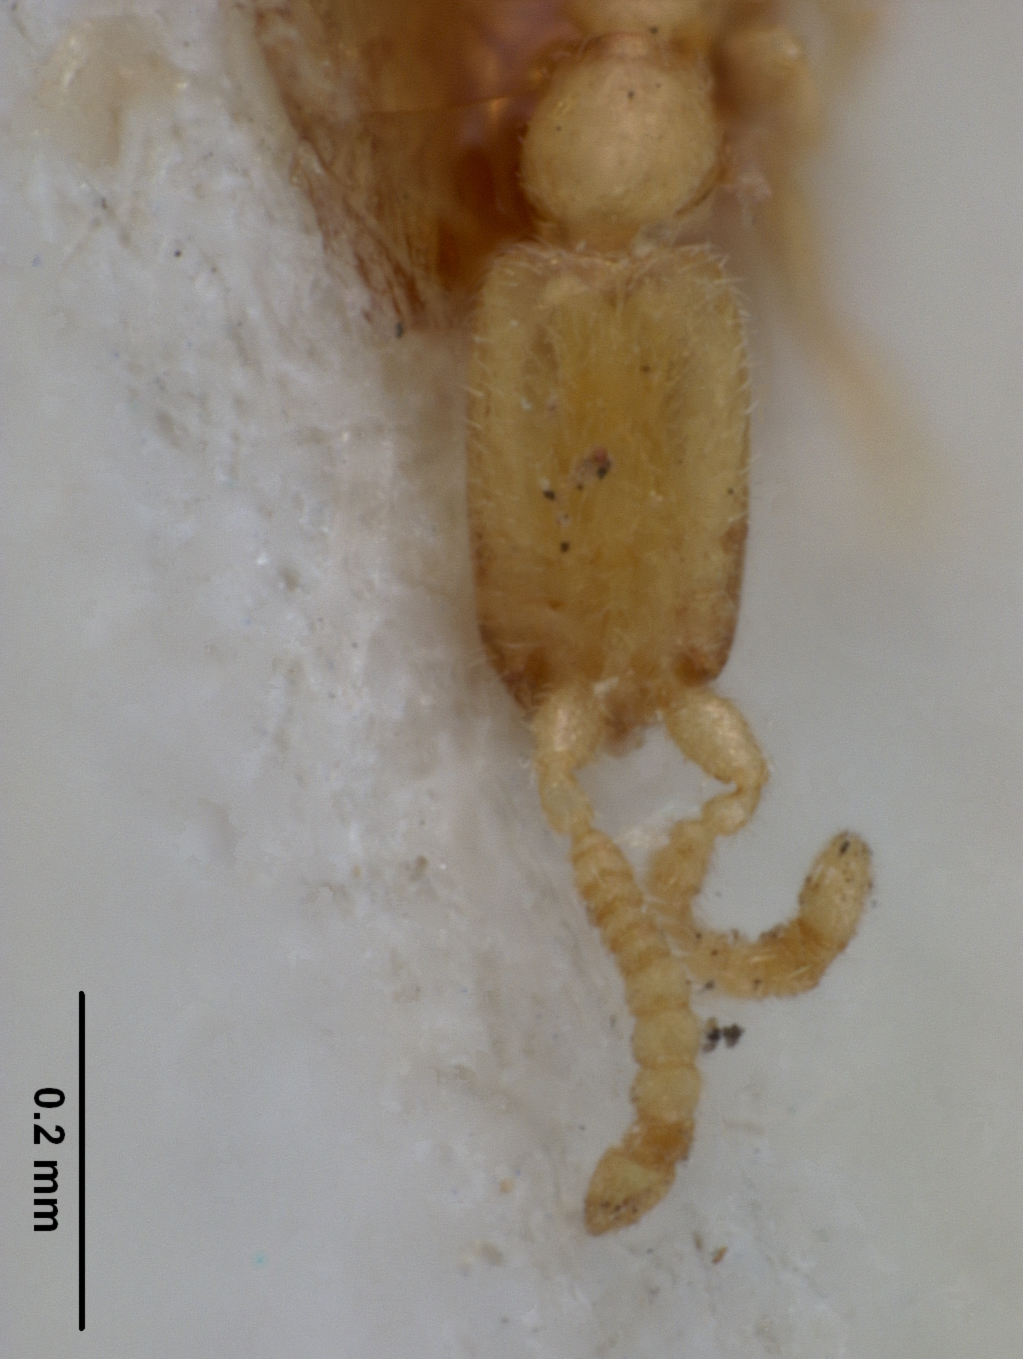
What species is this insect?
Leptanilla revelierei
